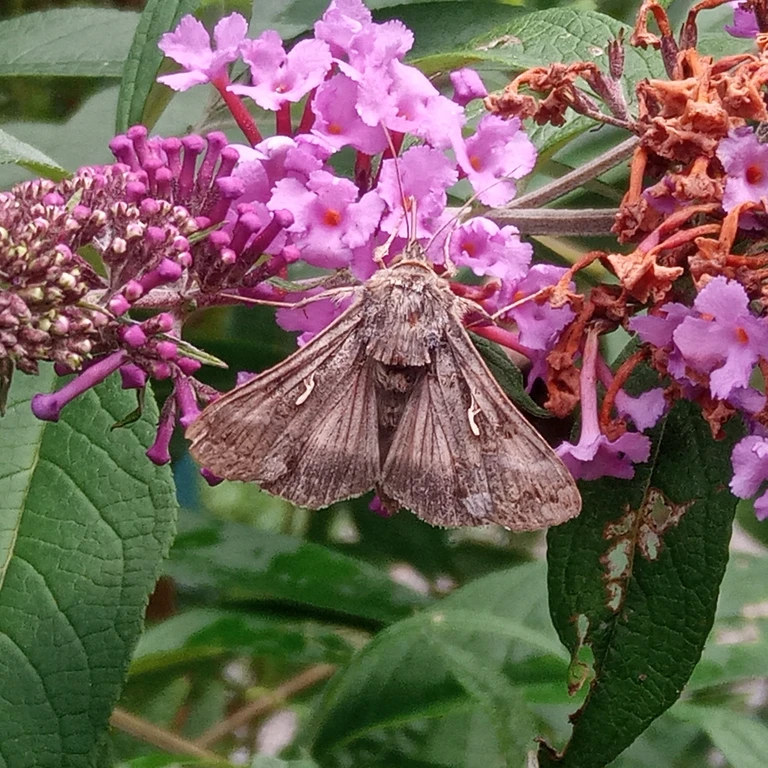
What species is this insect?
Autographa gamma
